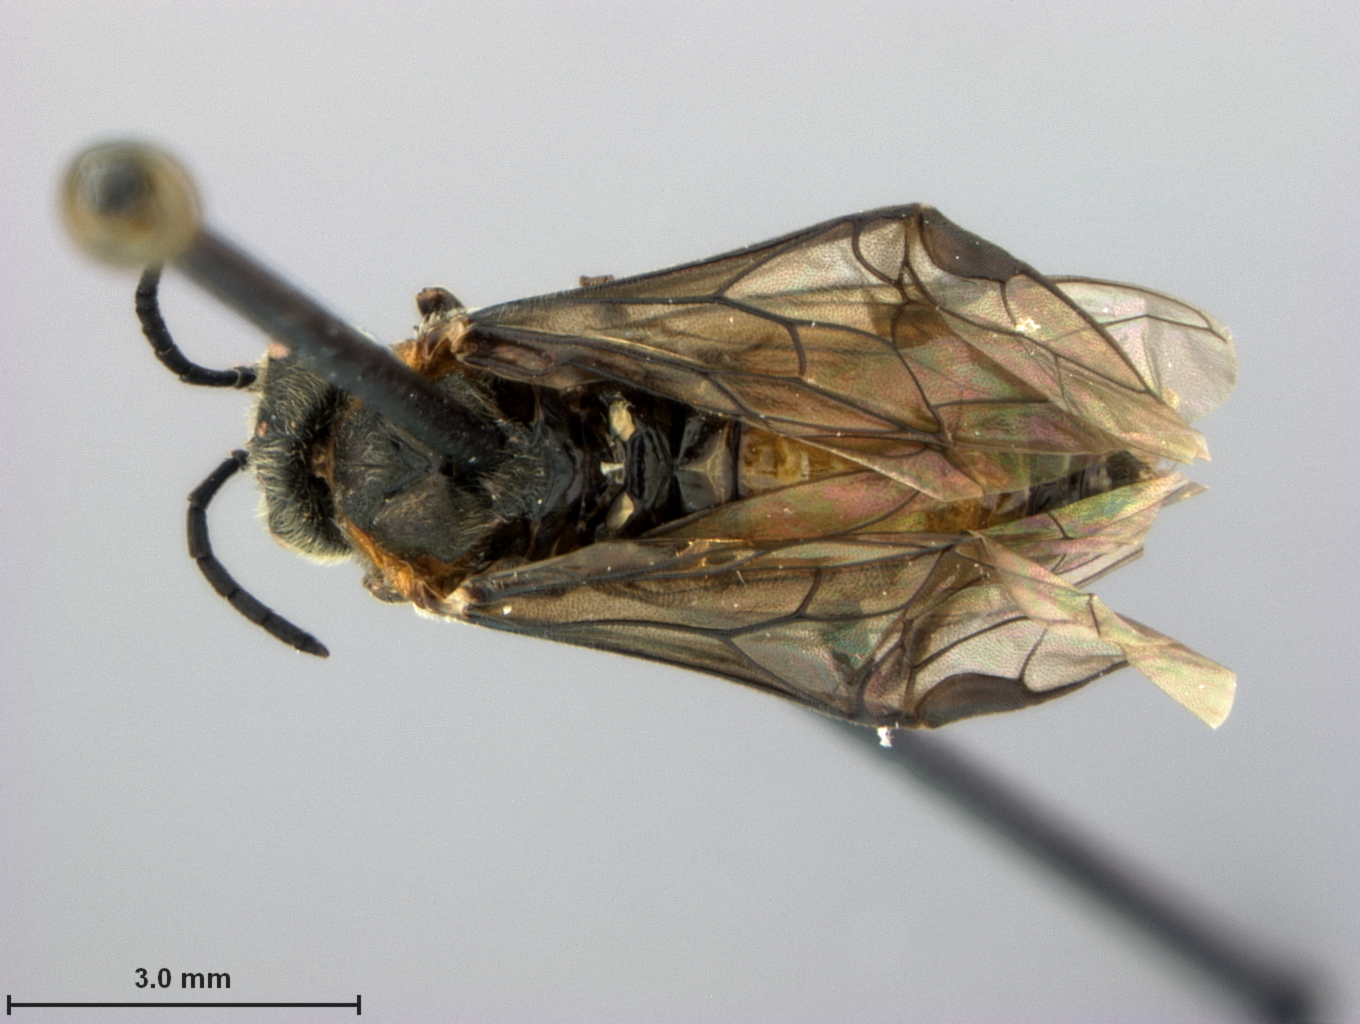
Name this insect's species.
Dolerus faber
